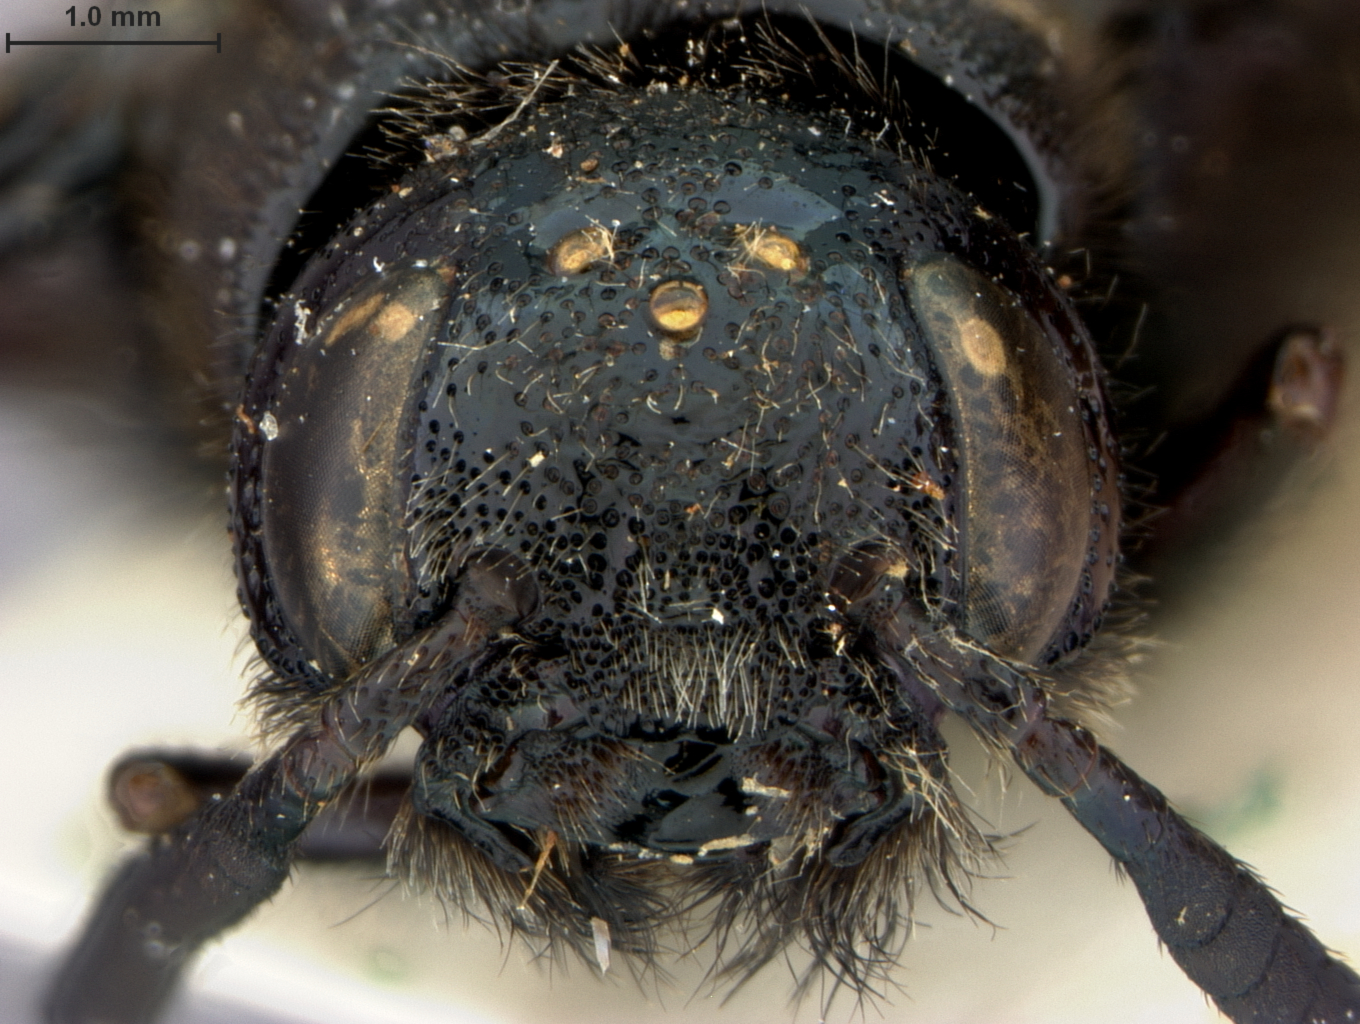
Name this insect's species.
Eriotremex foveopygus
